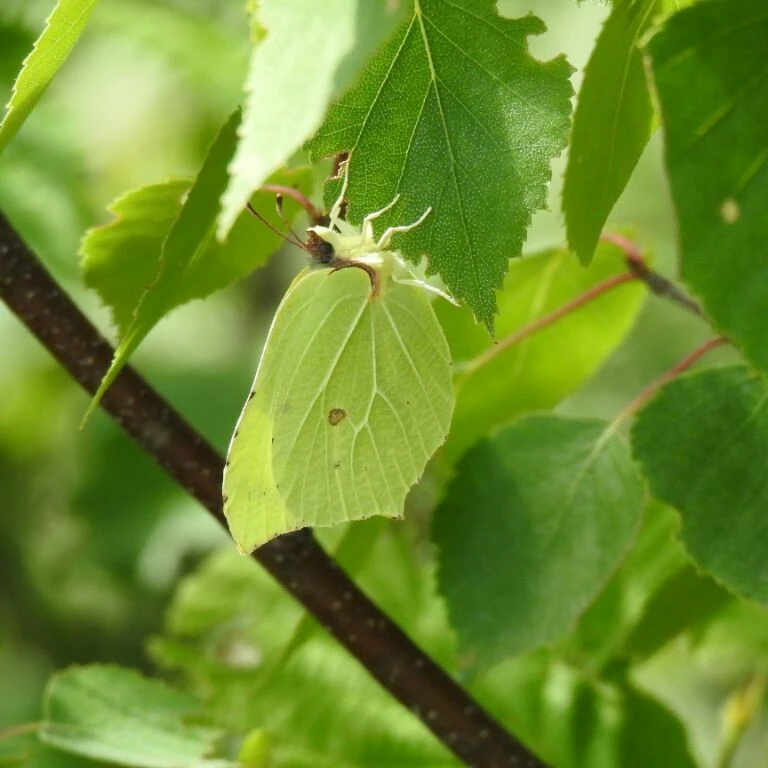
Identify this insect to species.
Gonepteryx rhamni
